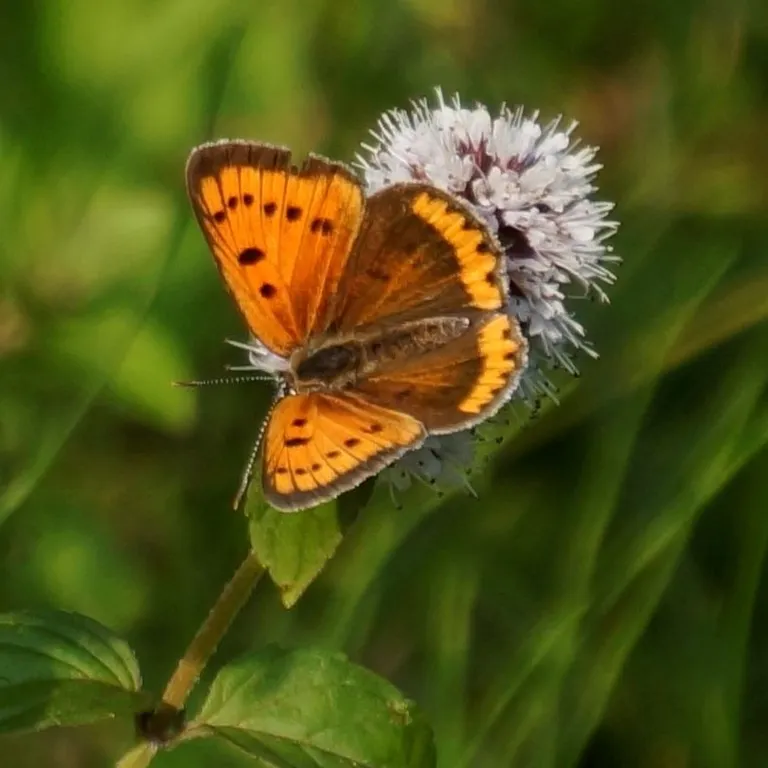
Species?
Lycaena dispar
